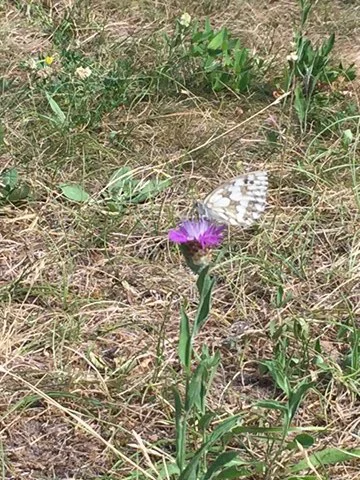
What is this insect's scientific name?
Melanargia galathea
